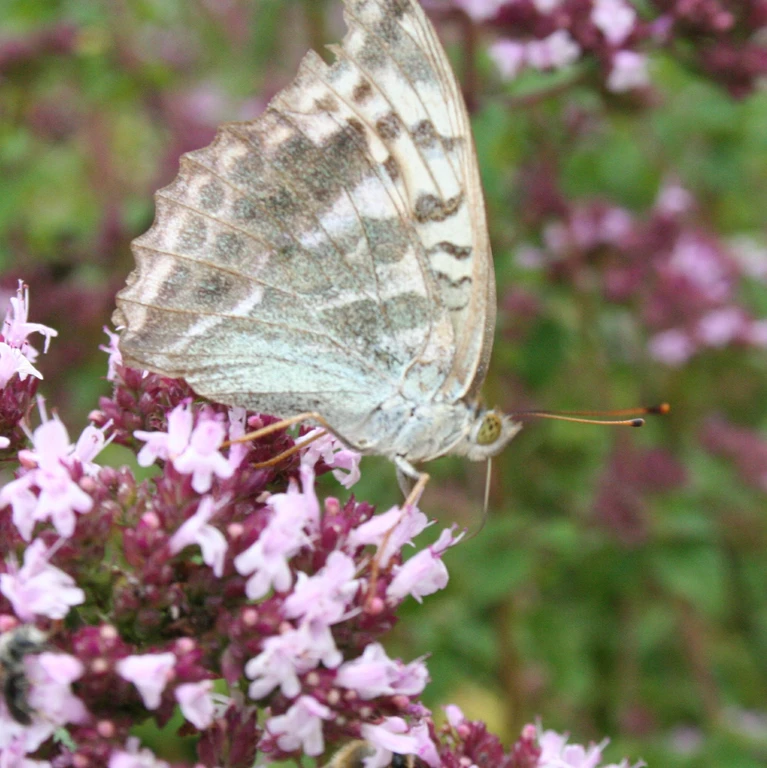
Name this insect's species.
Argynnis paphia
